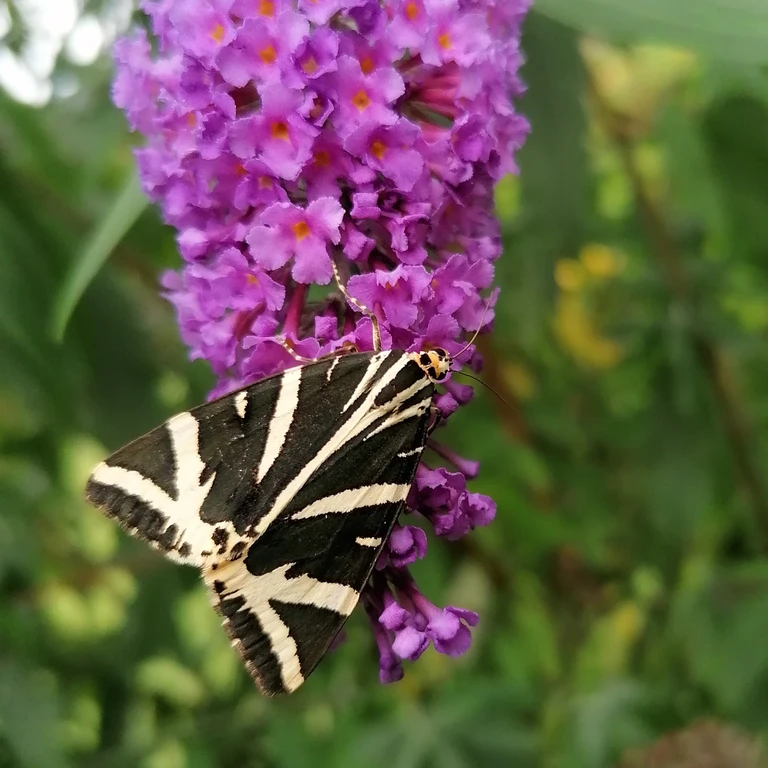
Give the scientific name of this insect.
Euplagia quadripunctaria
